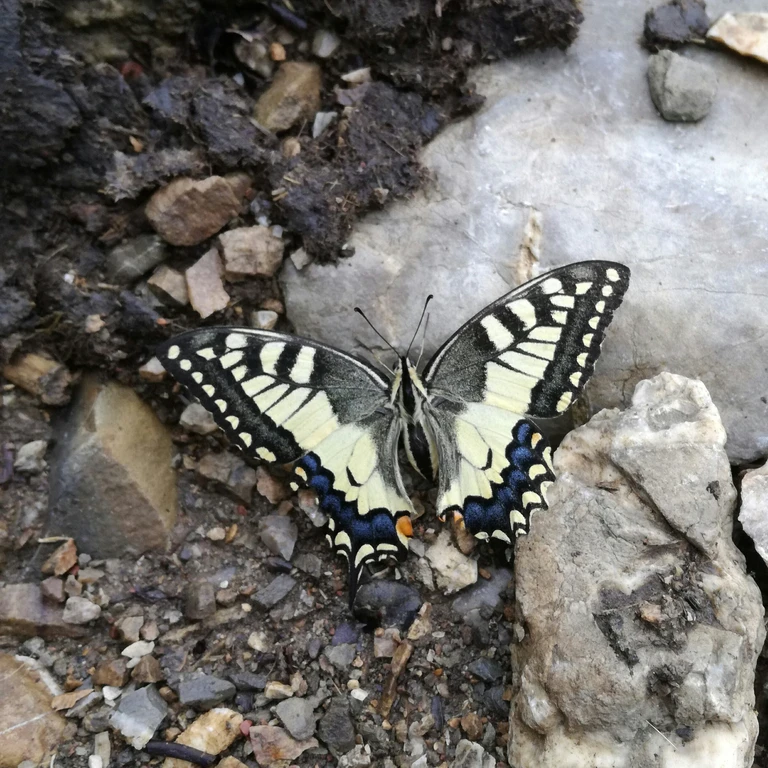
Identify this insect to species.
Papilio machaon
